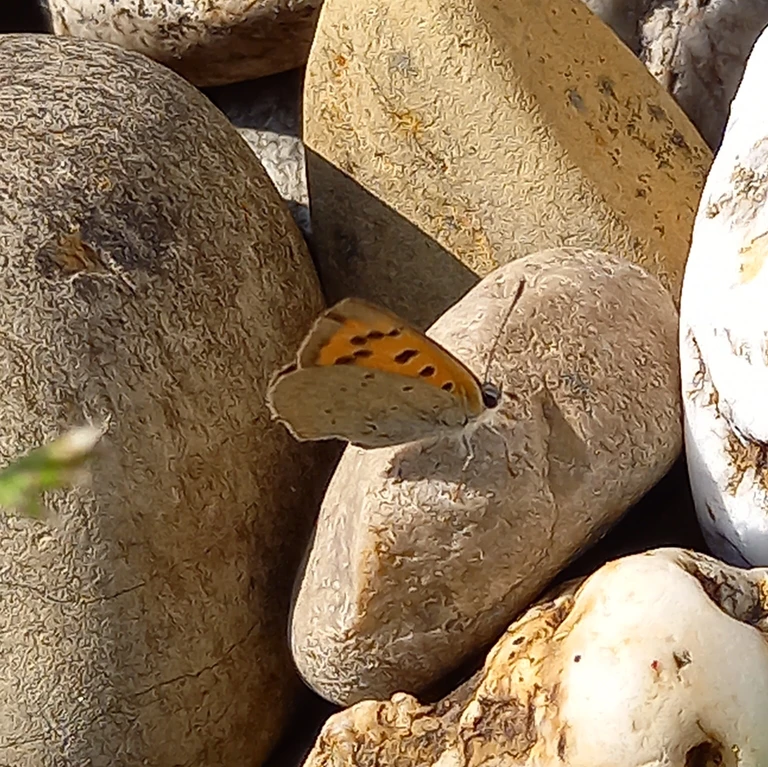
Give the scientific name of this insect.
Lycaena phlaeas
